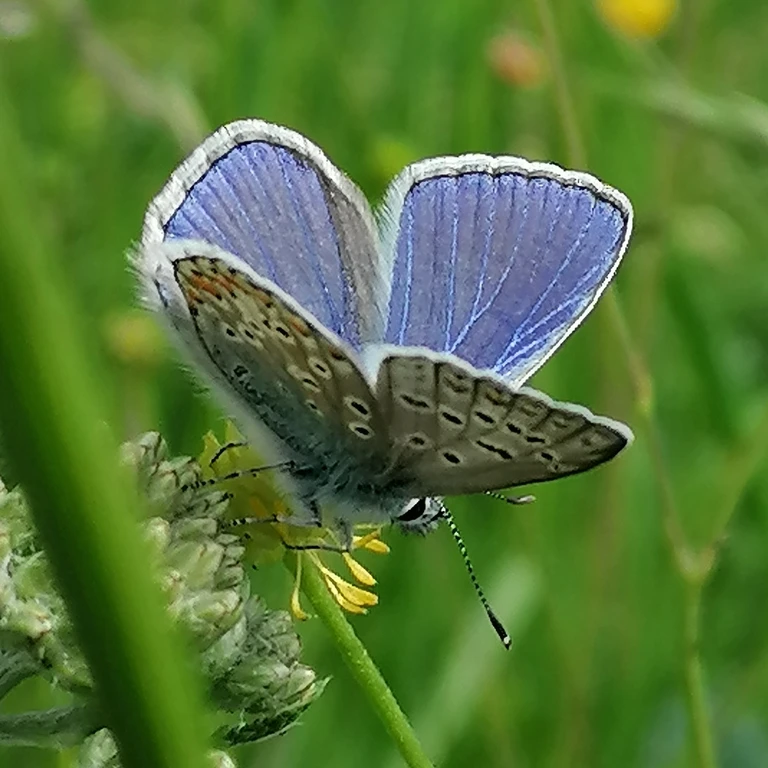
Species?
Polyommatus icarus
